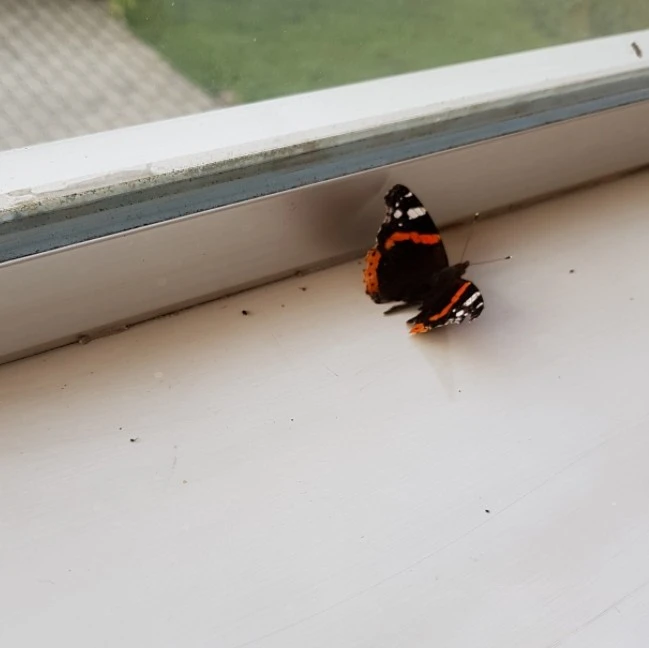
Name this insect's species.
Vanessa atalanta
